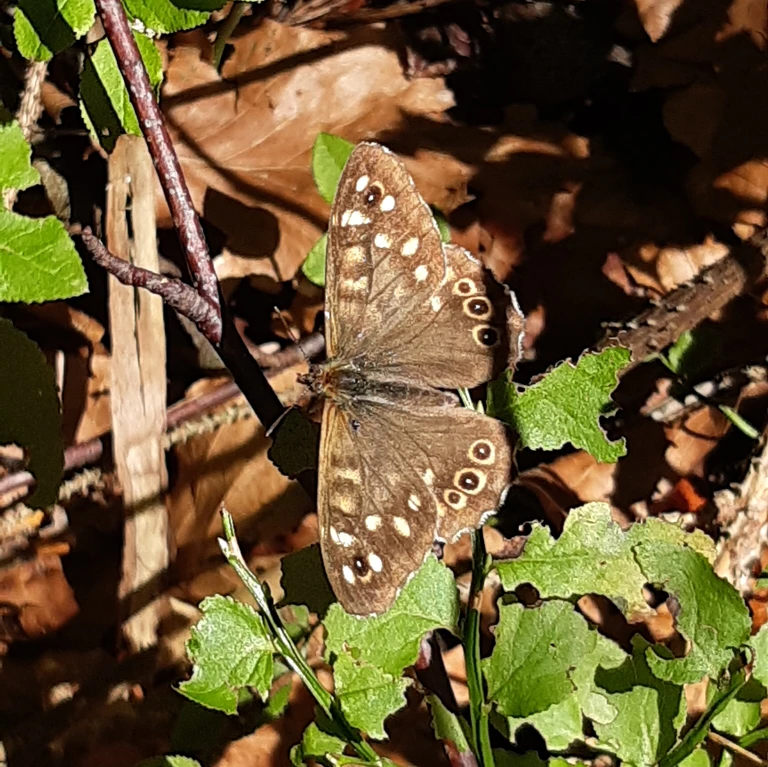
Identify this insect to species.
Pararge aegeria
